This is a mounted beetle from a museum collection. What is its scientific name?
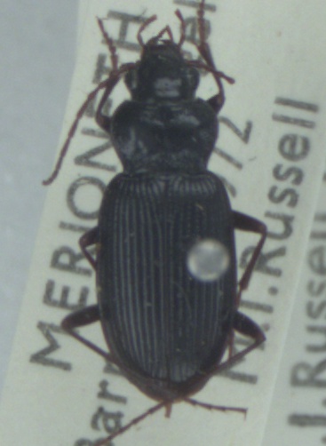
Nebria brevicollis
